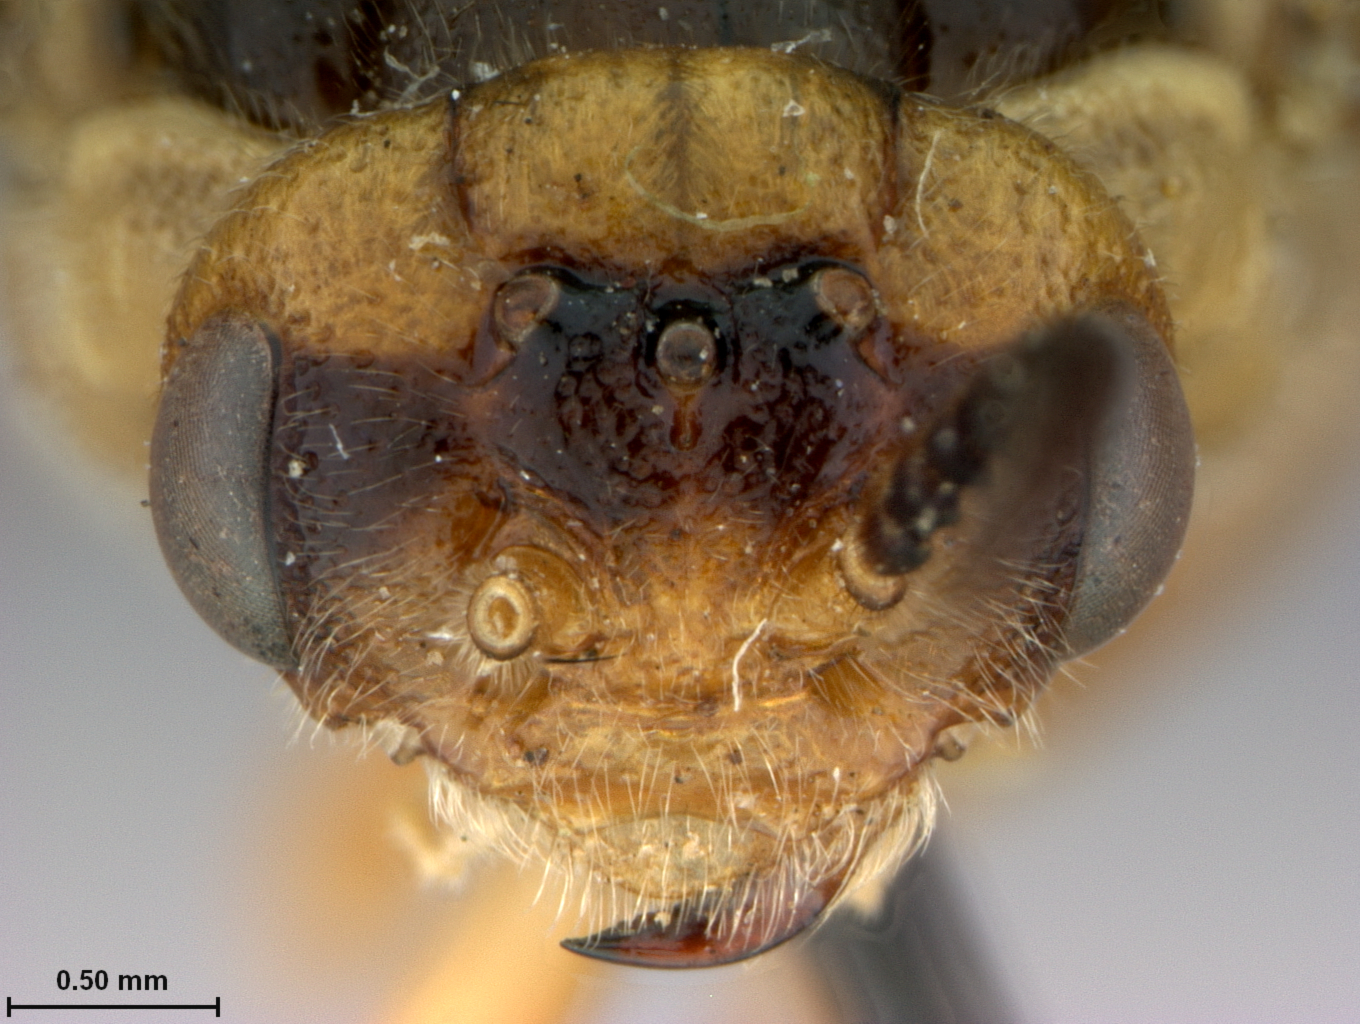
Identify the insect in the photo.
Neodiprion ventralis
